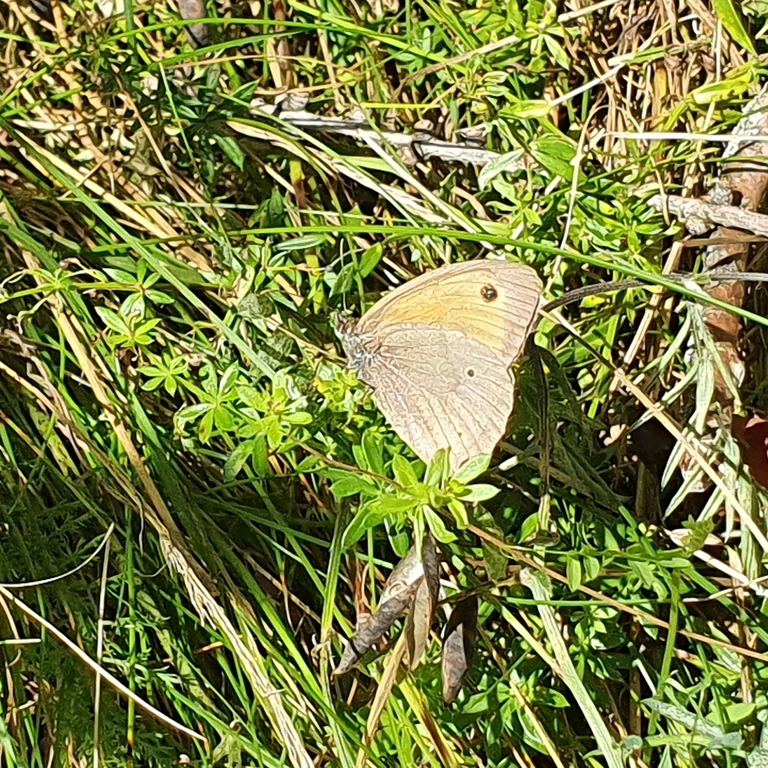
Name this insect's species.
Maniola jurtina
